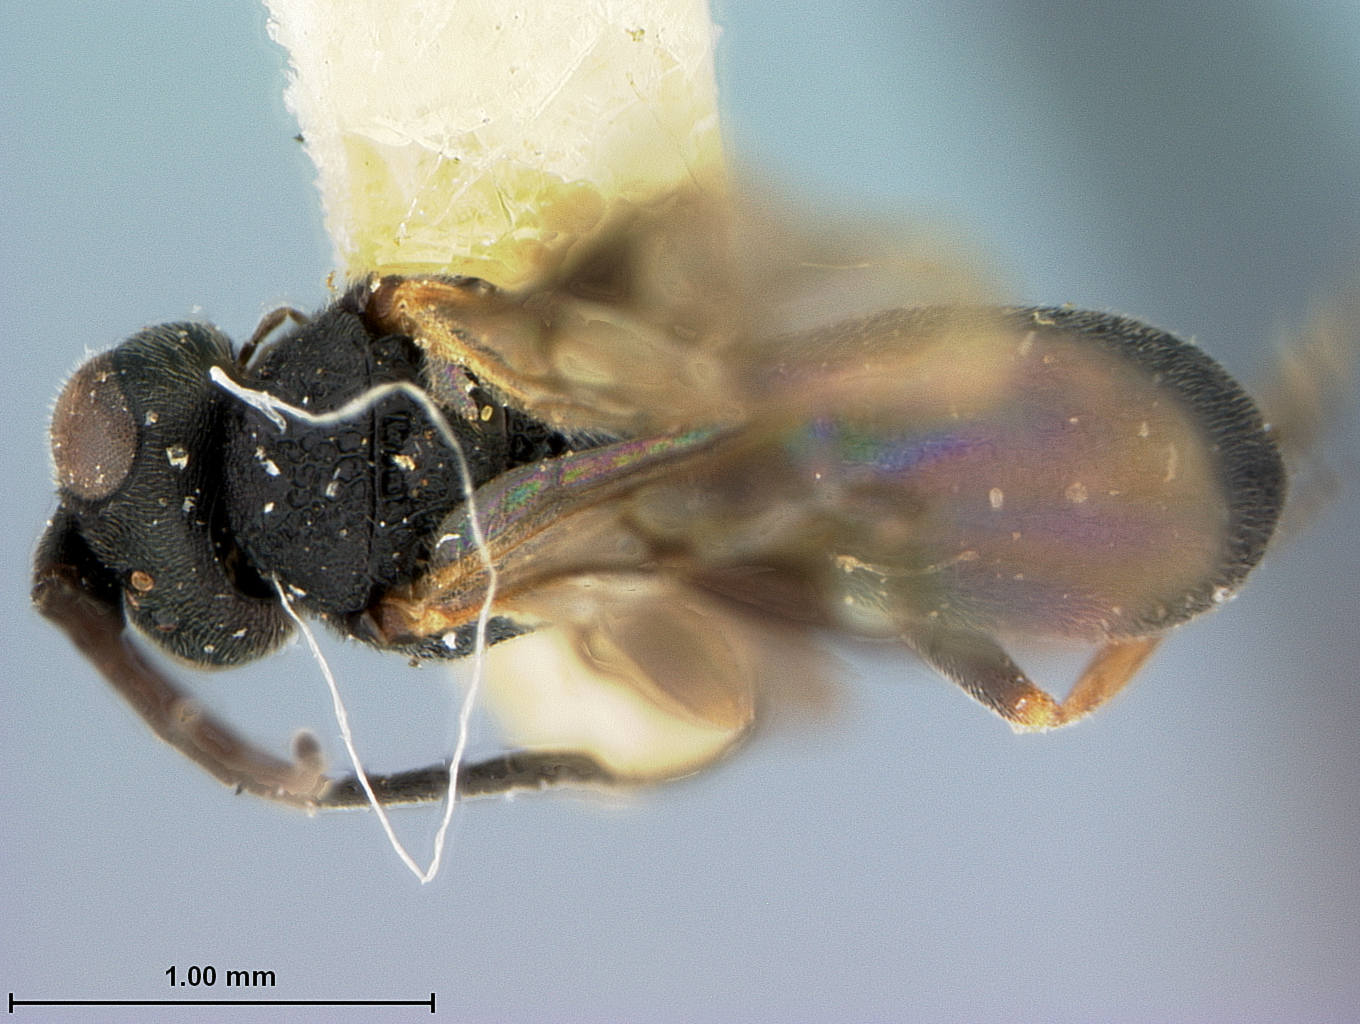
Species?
Chelonus cnephasiae
